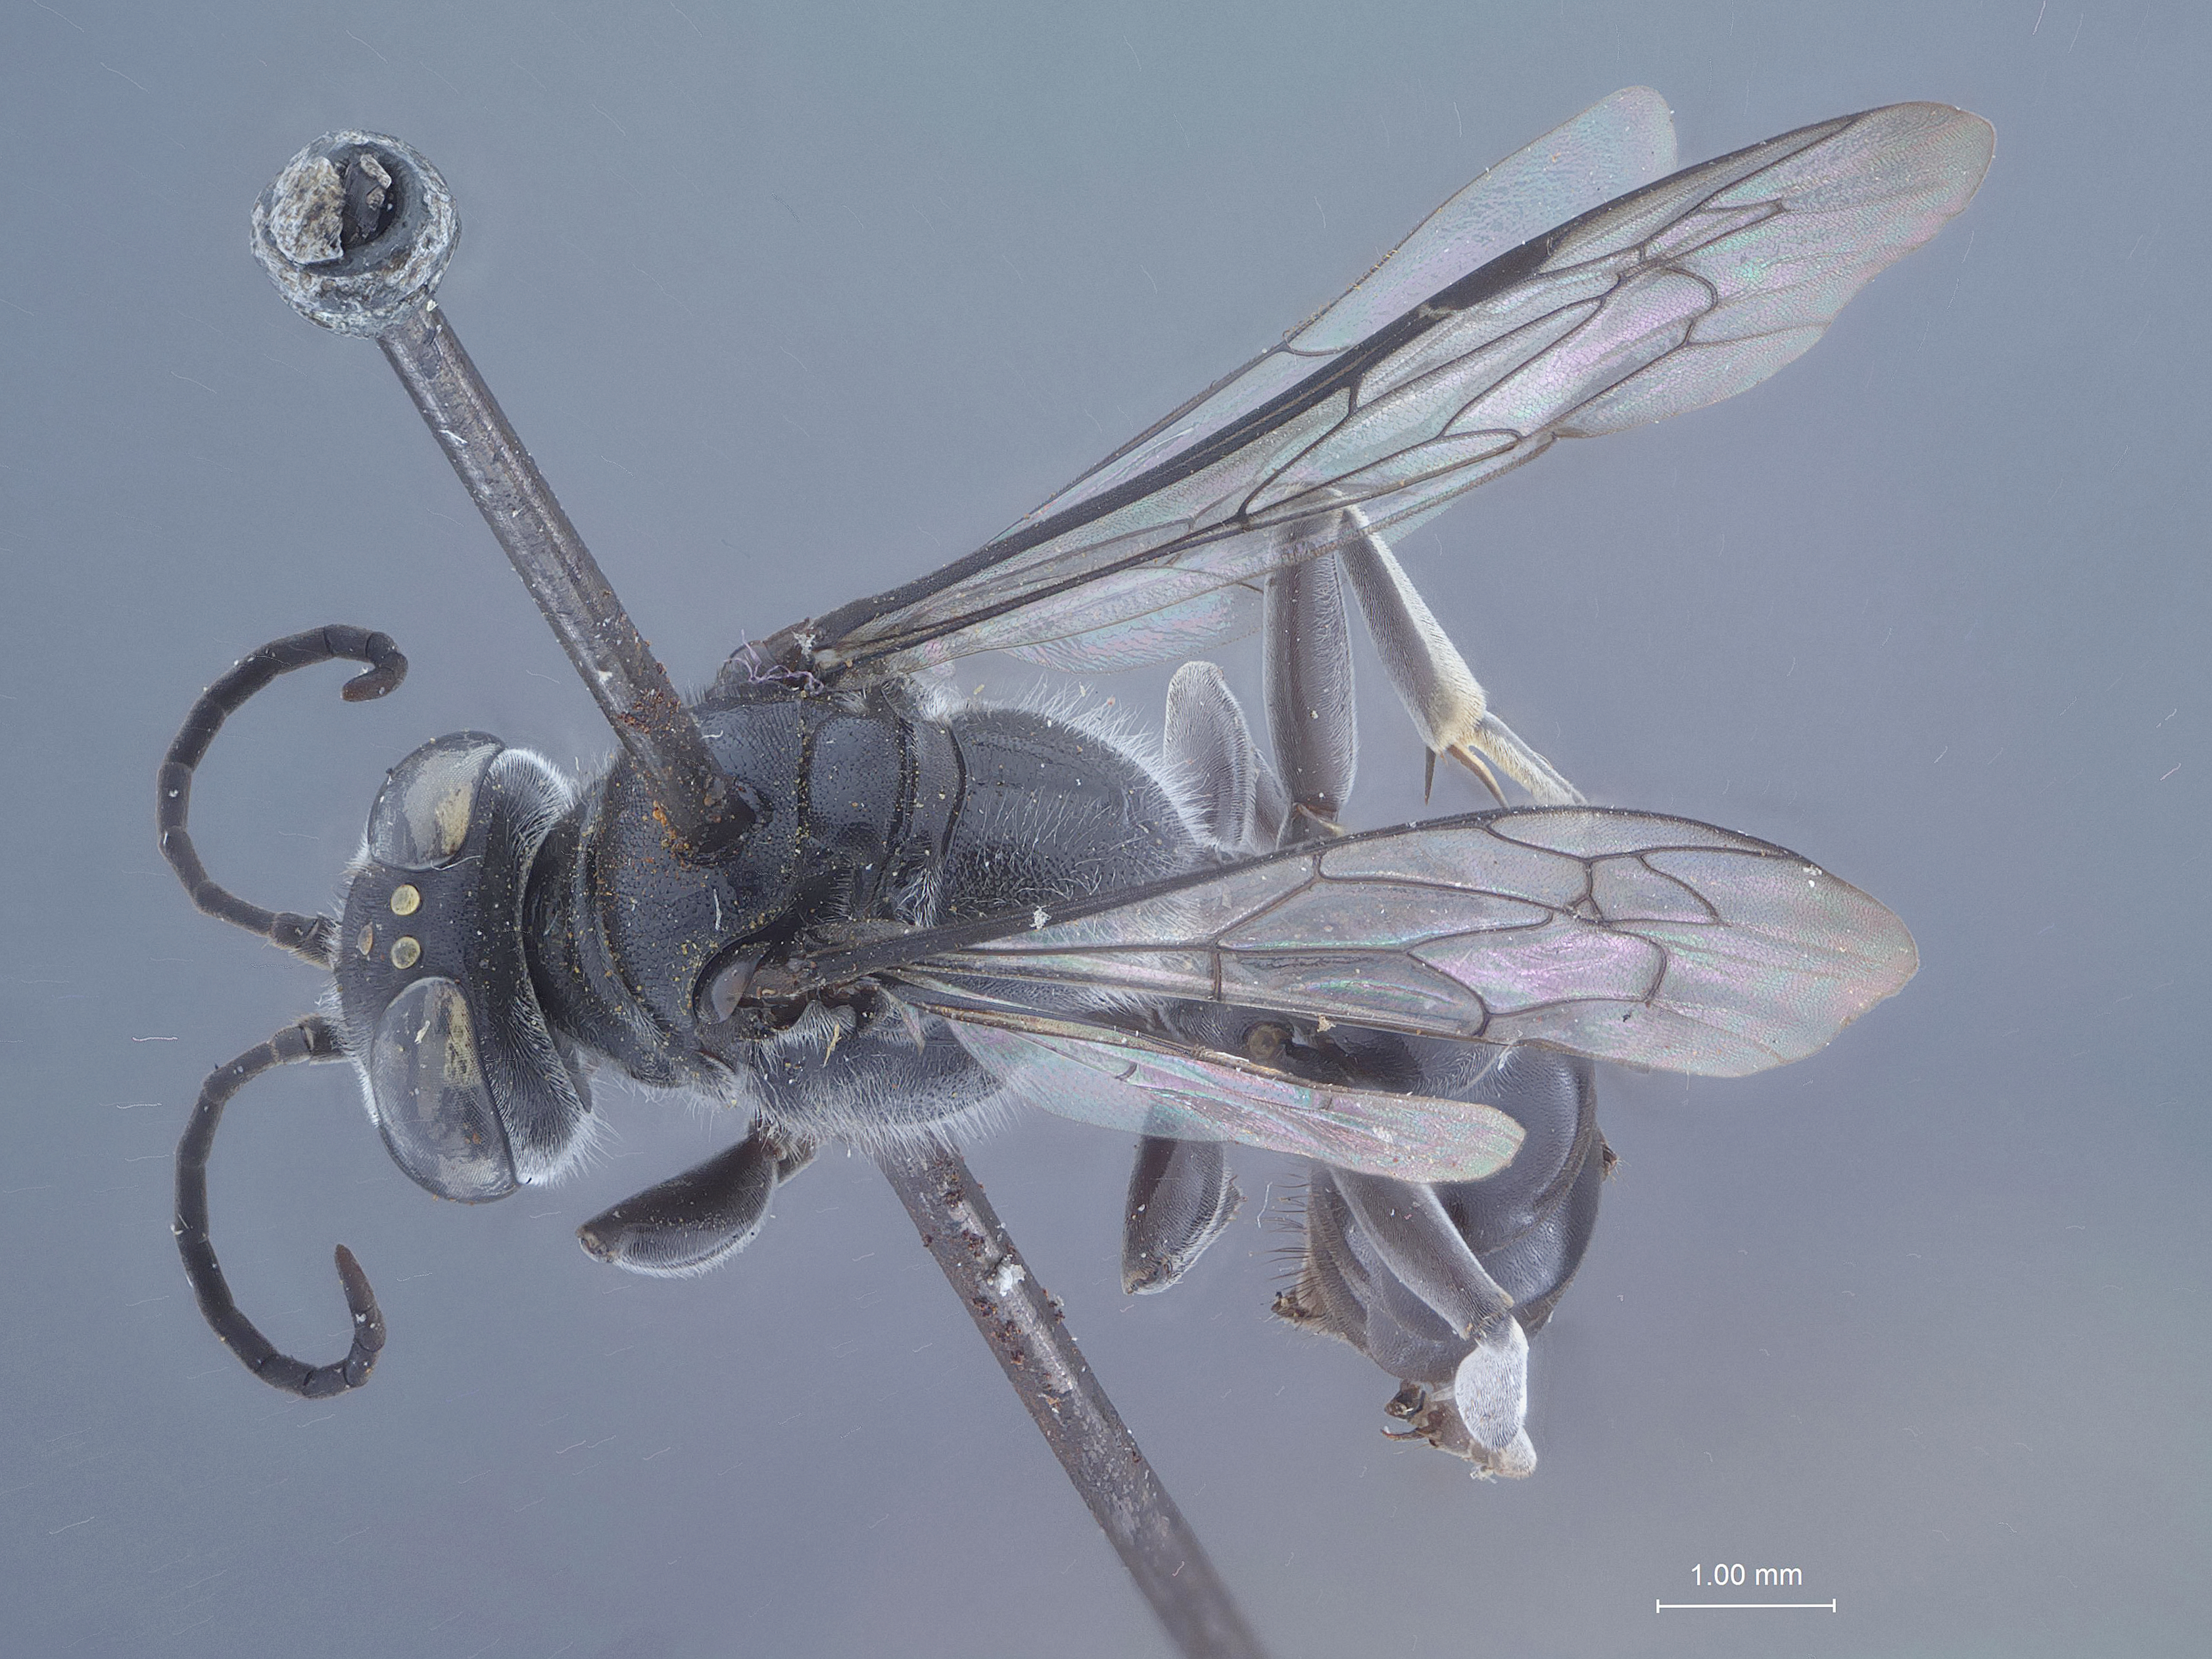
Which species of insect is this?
Pison ponape
